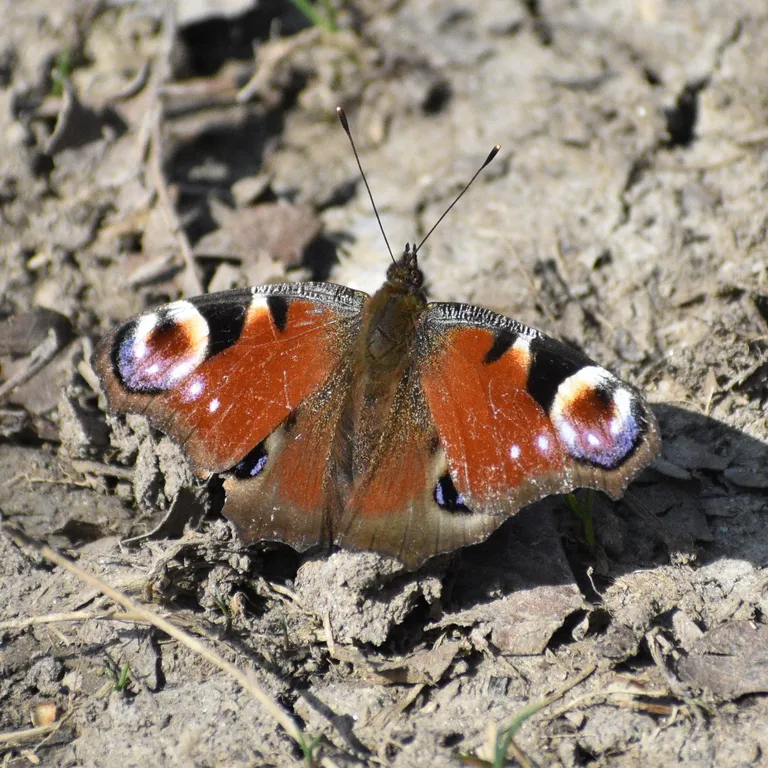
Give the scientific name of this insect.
Aglais io
